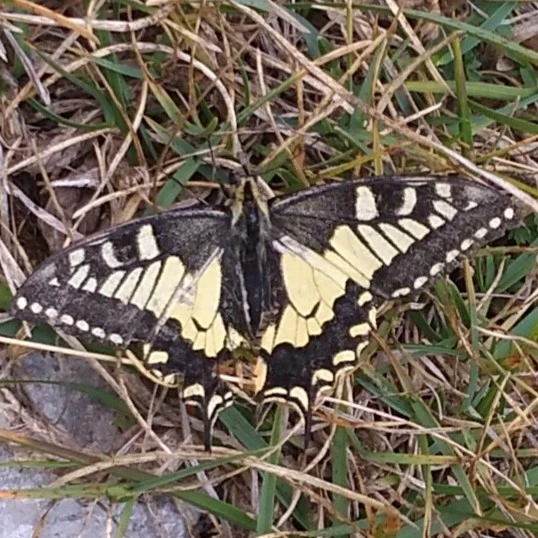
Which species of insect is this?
Papilio machaon
